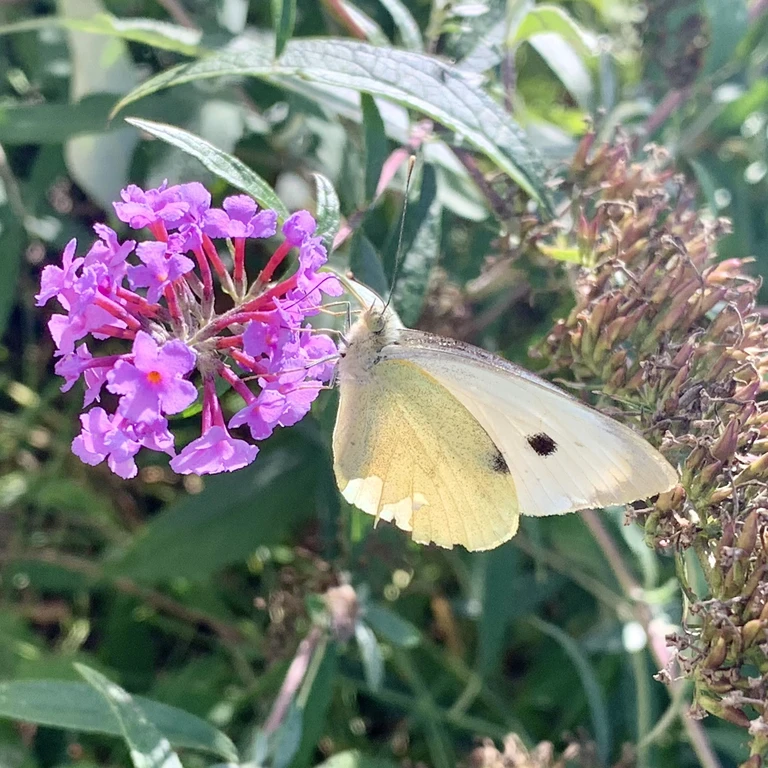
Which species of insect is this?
Pieris brassicae
